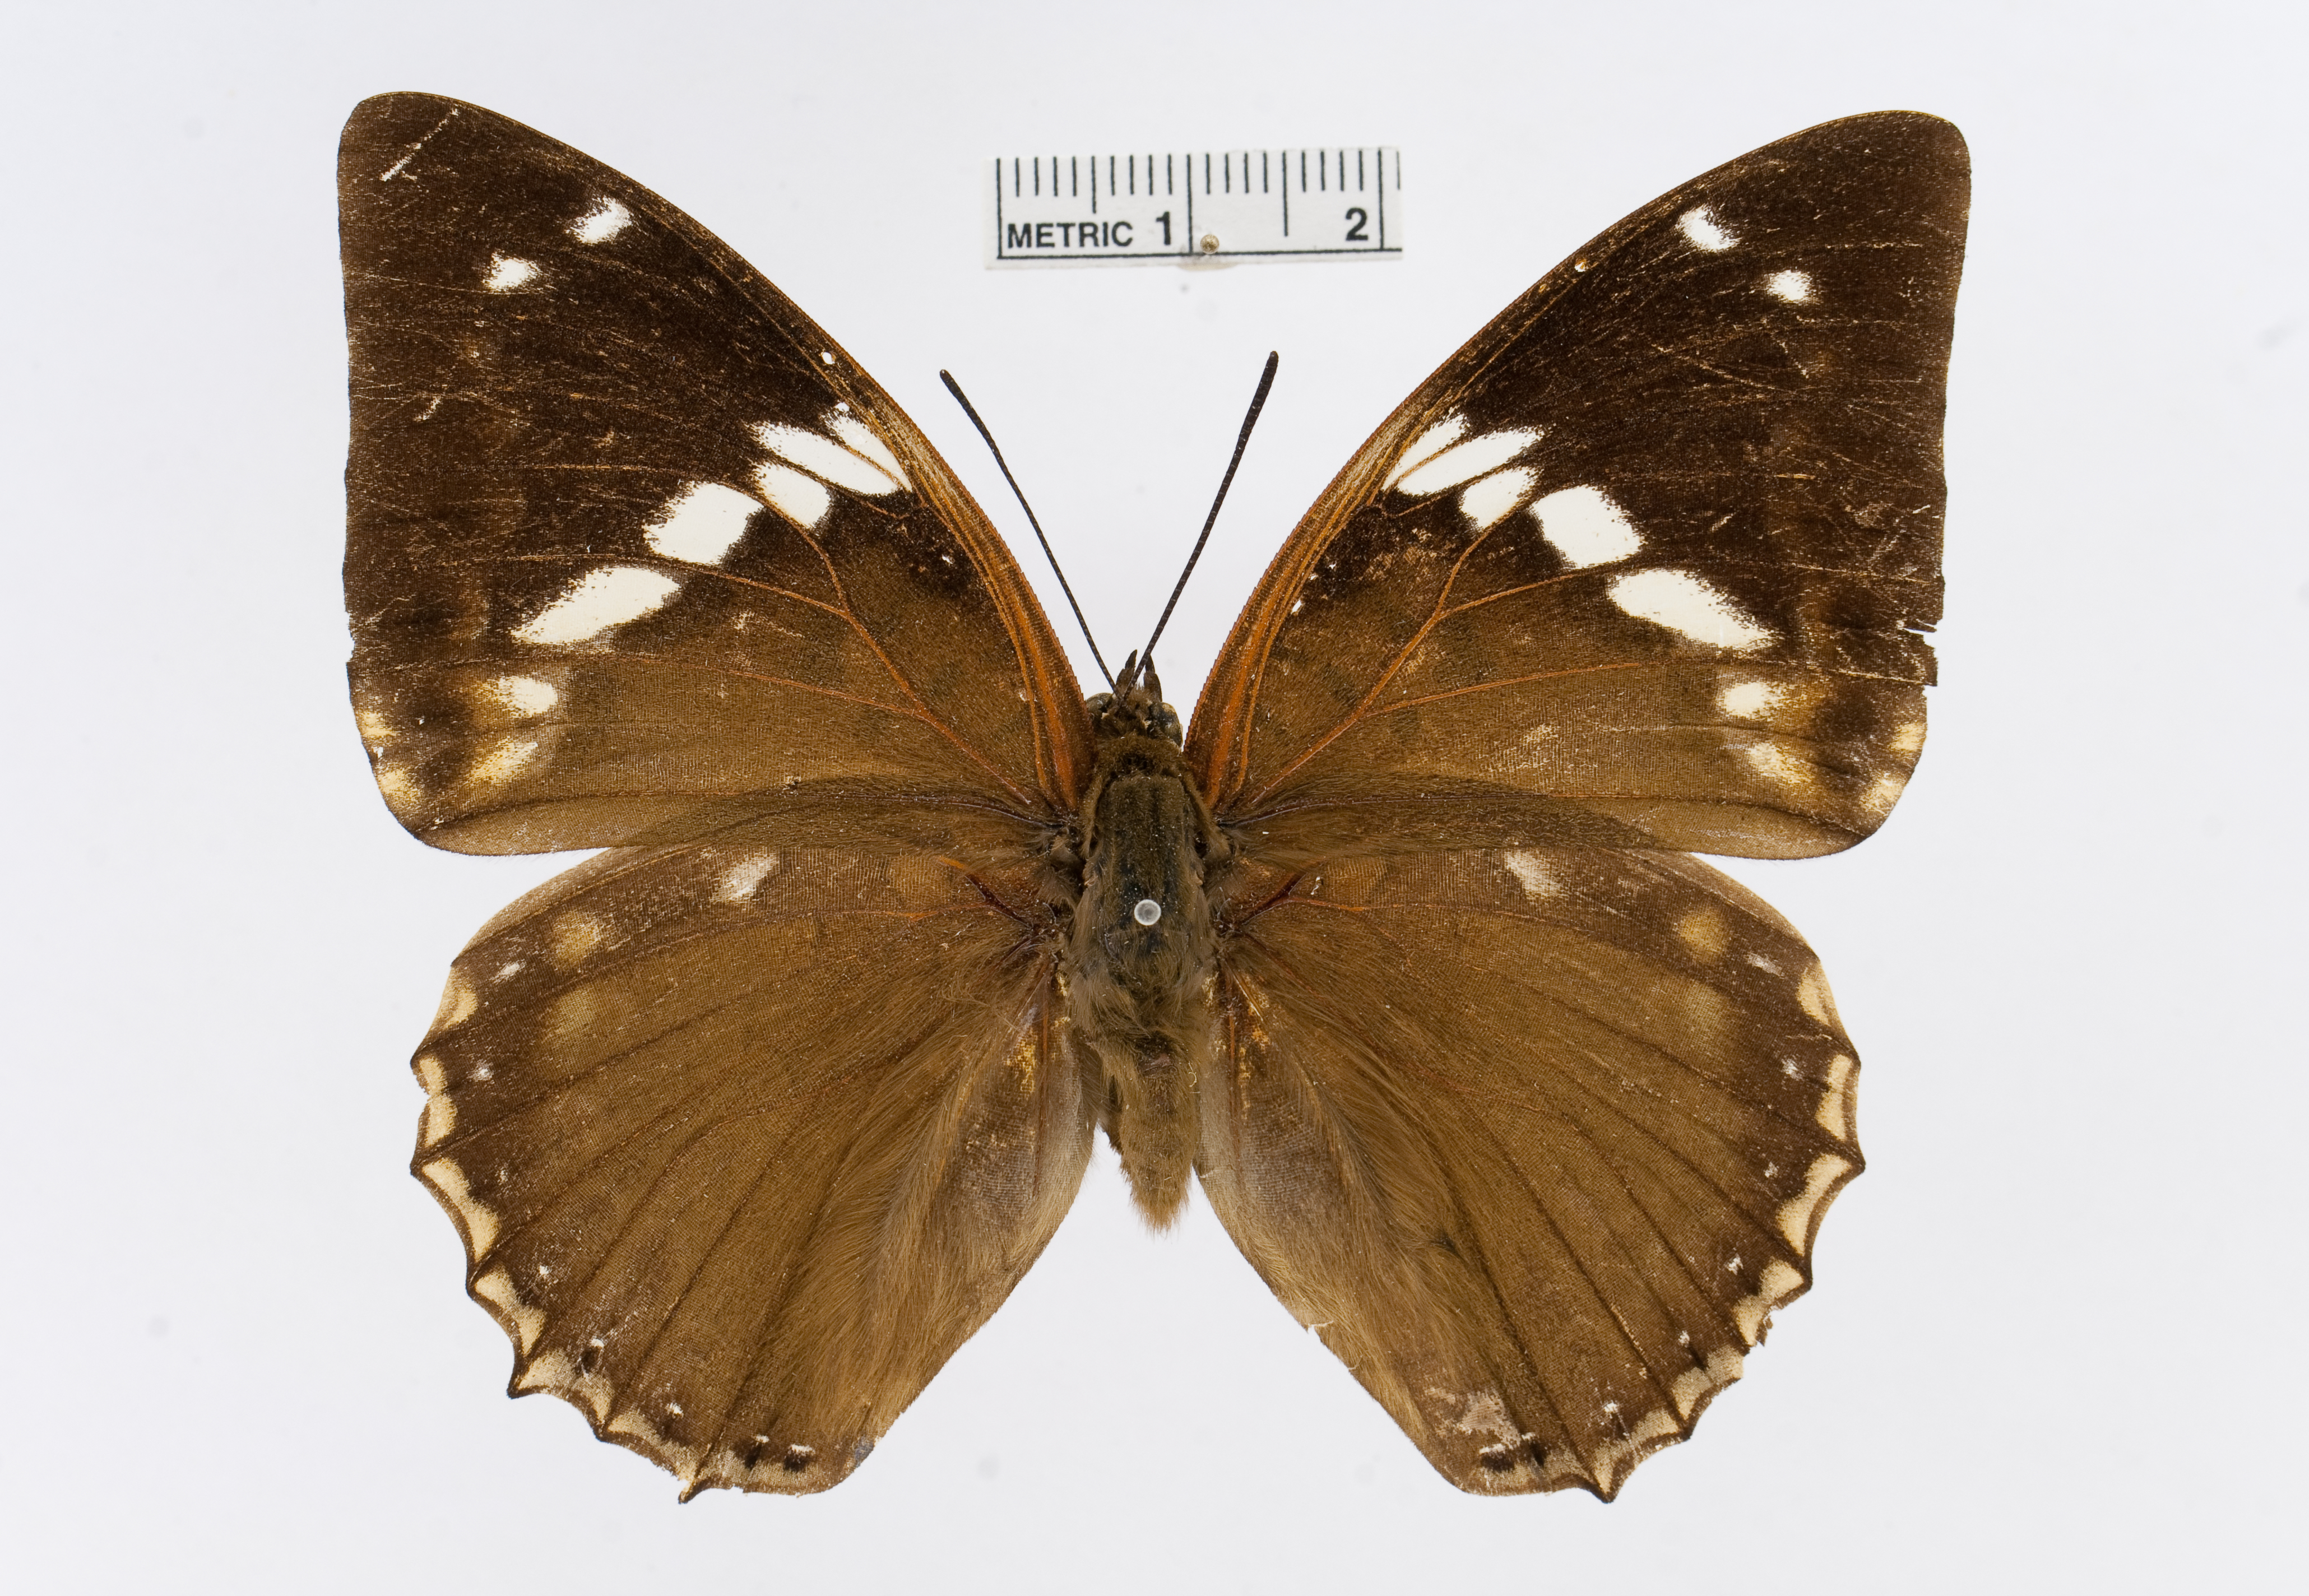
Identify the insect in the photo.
Charaxes bipunctatus
